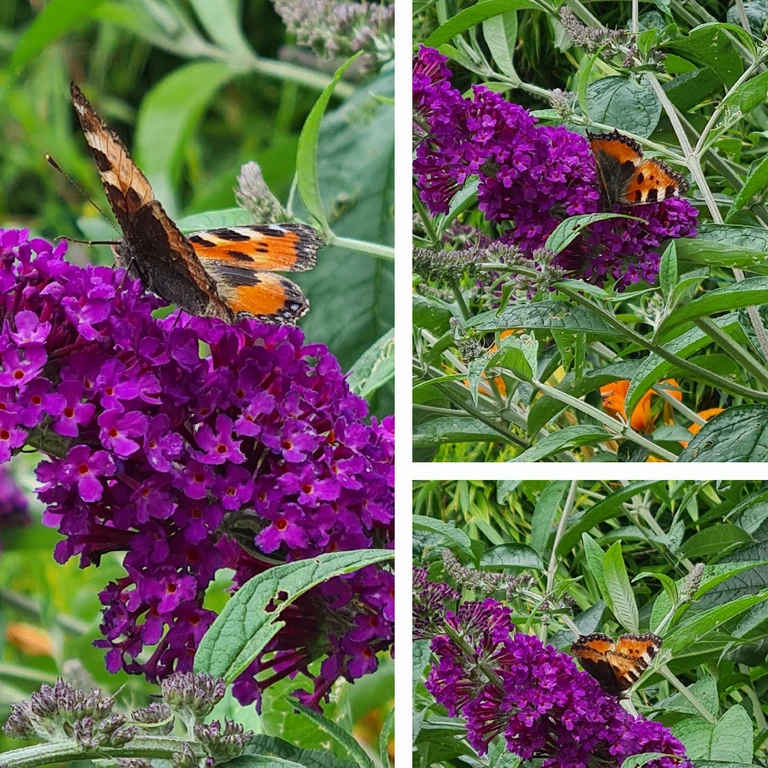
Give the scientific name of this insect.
Aglais urticae
